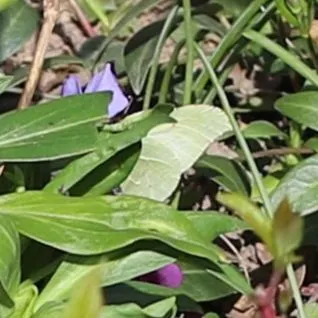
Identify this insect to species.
Gonepteryx rhamni
